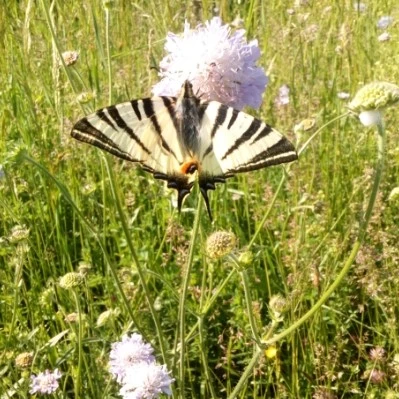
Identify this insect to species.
Iphiclides podalirius
